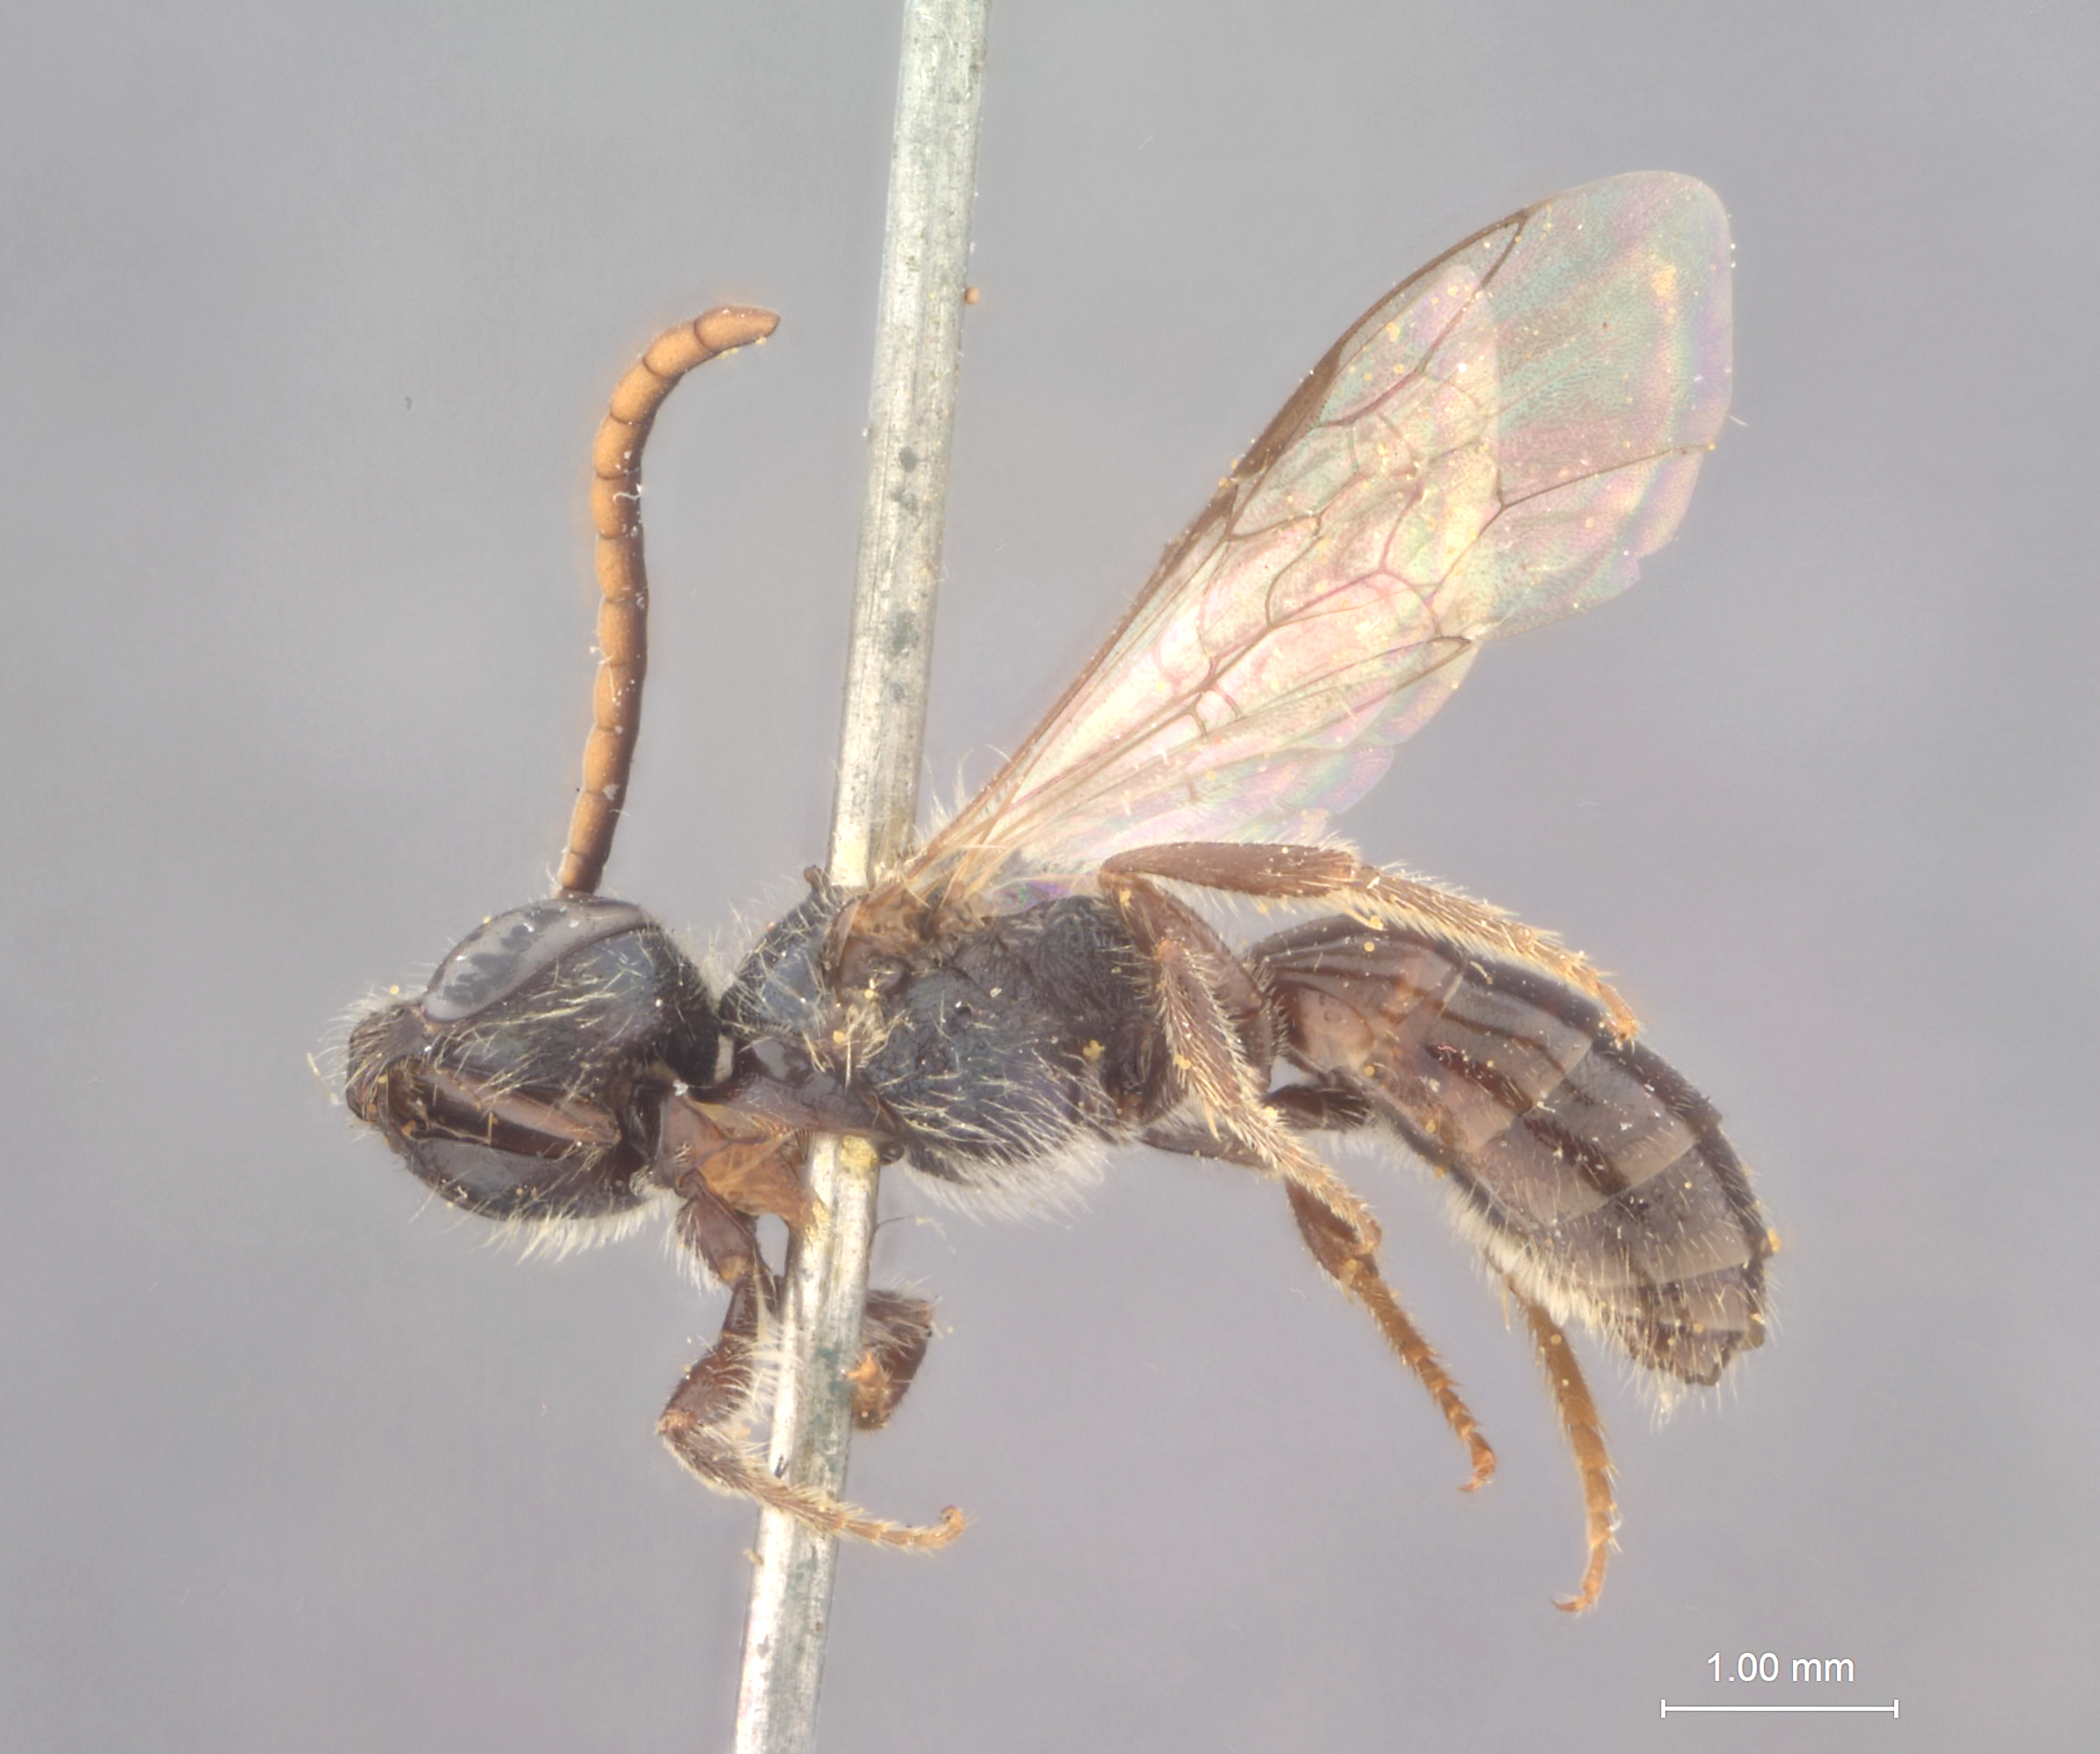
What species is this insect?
Halictus astutus
